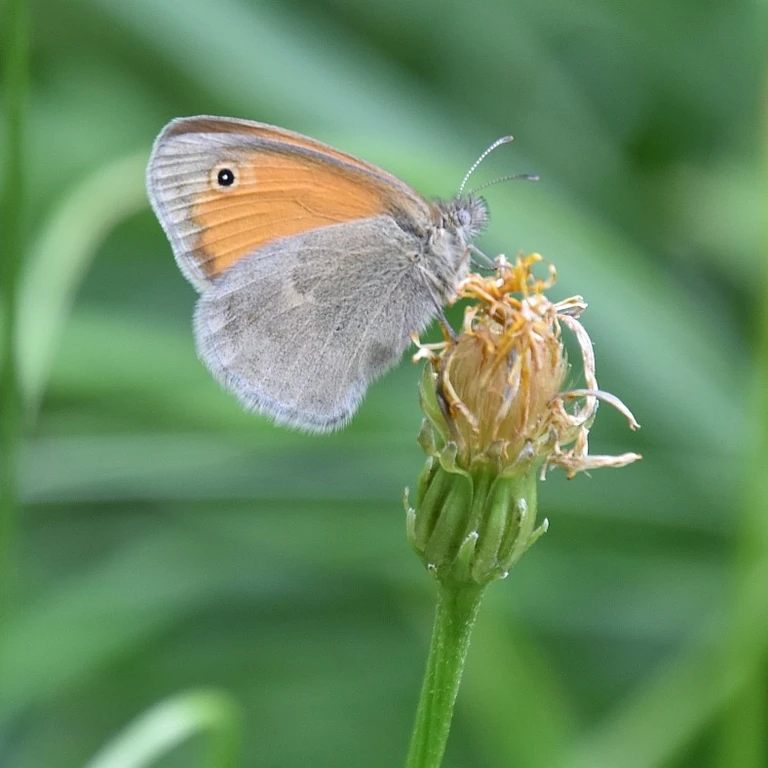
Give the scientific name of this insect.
Coenonympha pamphilus
